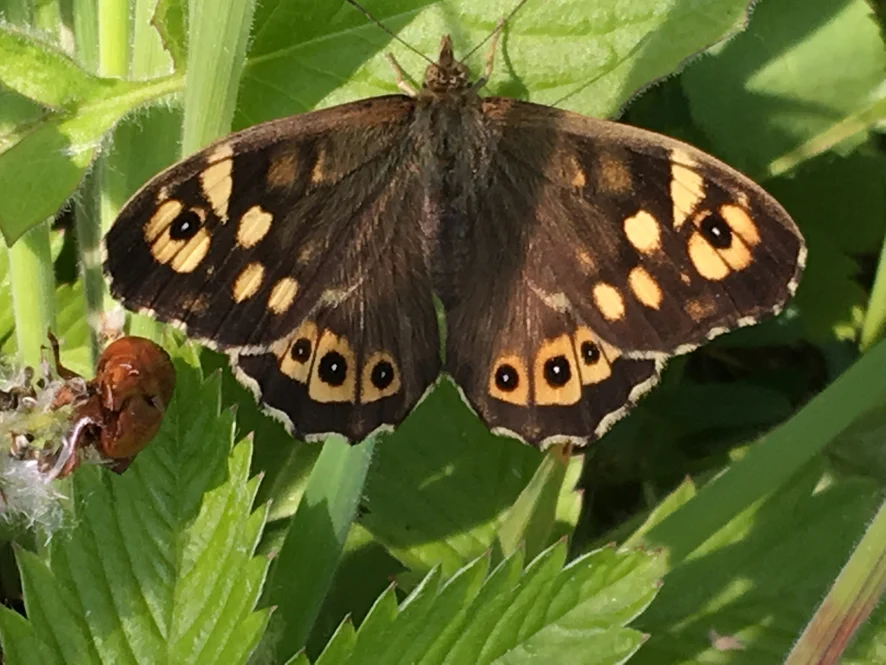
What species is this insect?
Pararge aegeria
